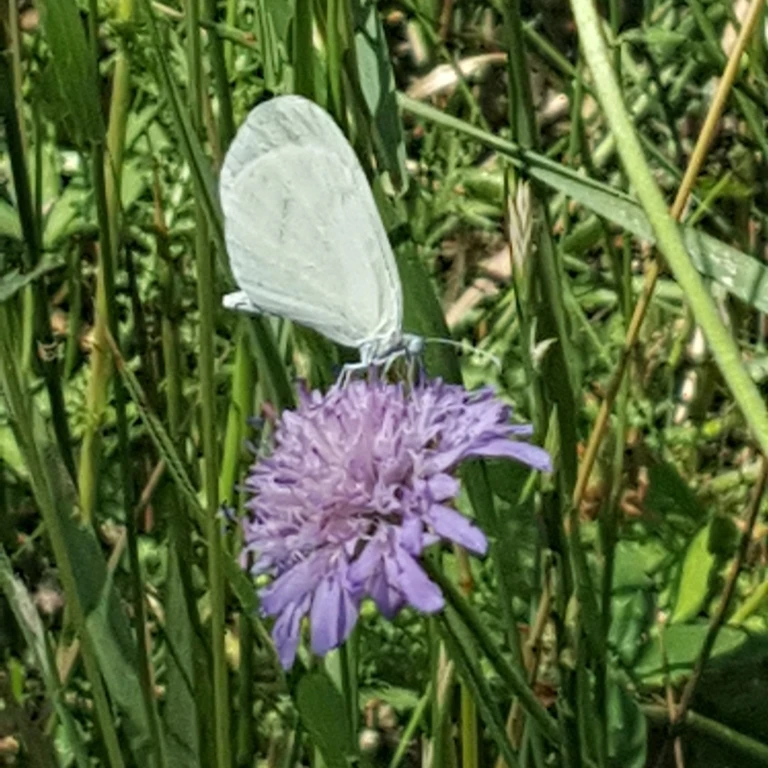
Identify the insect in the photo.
Leptidea sinapis/juvernica
